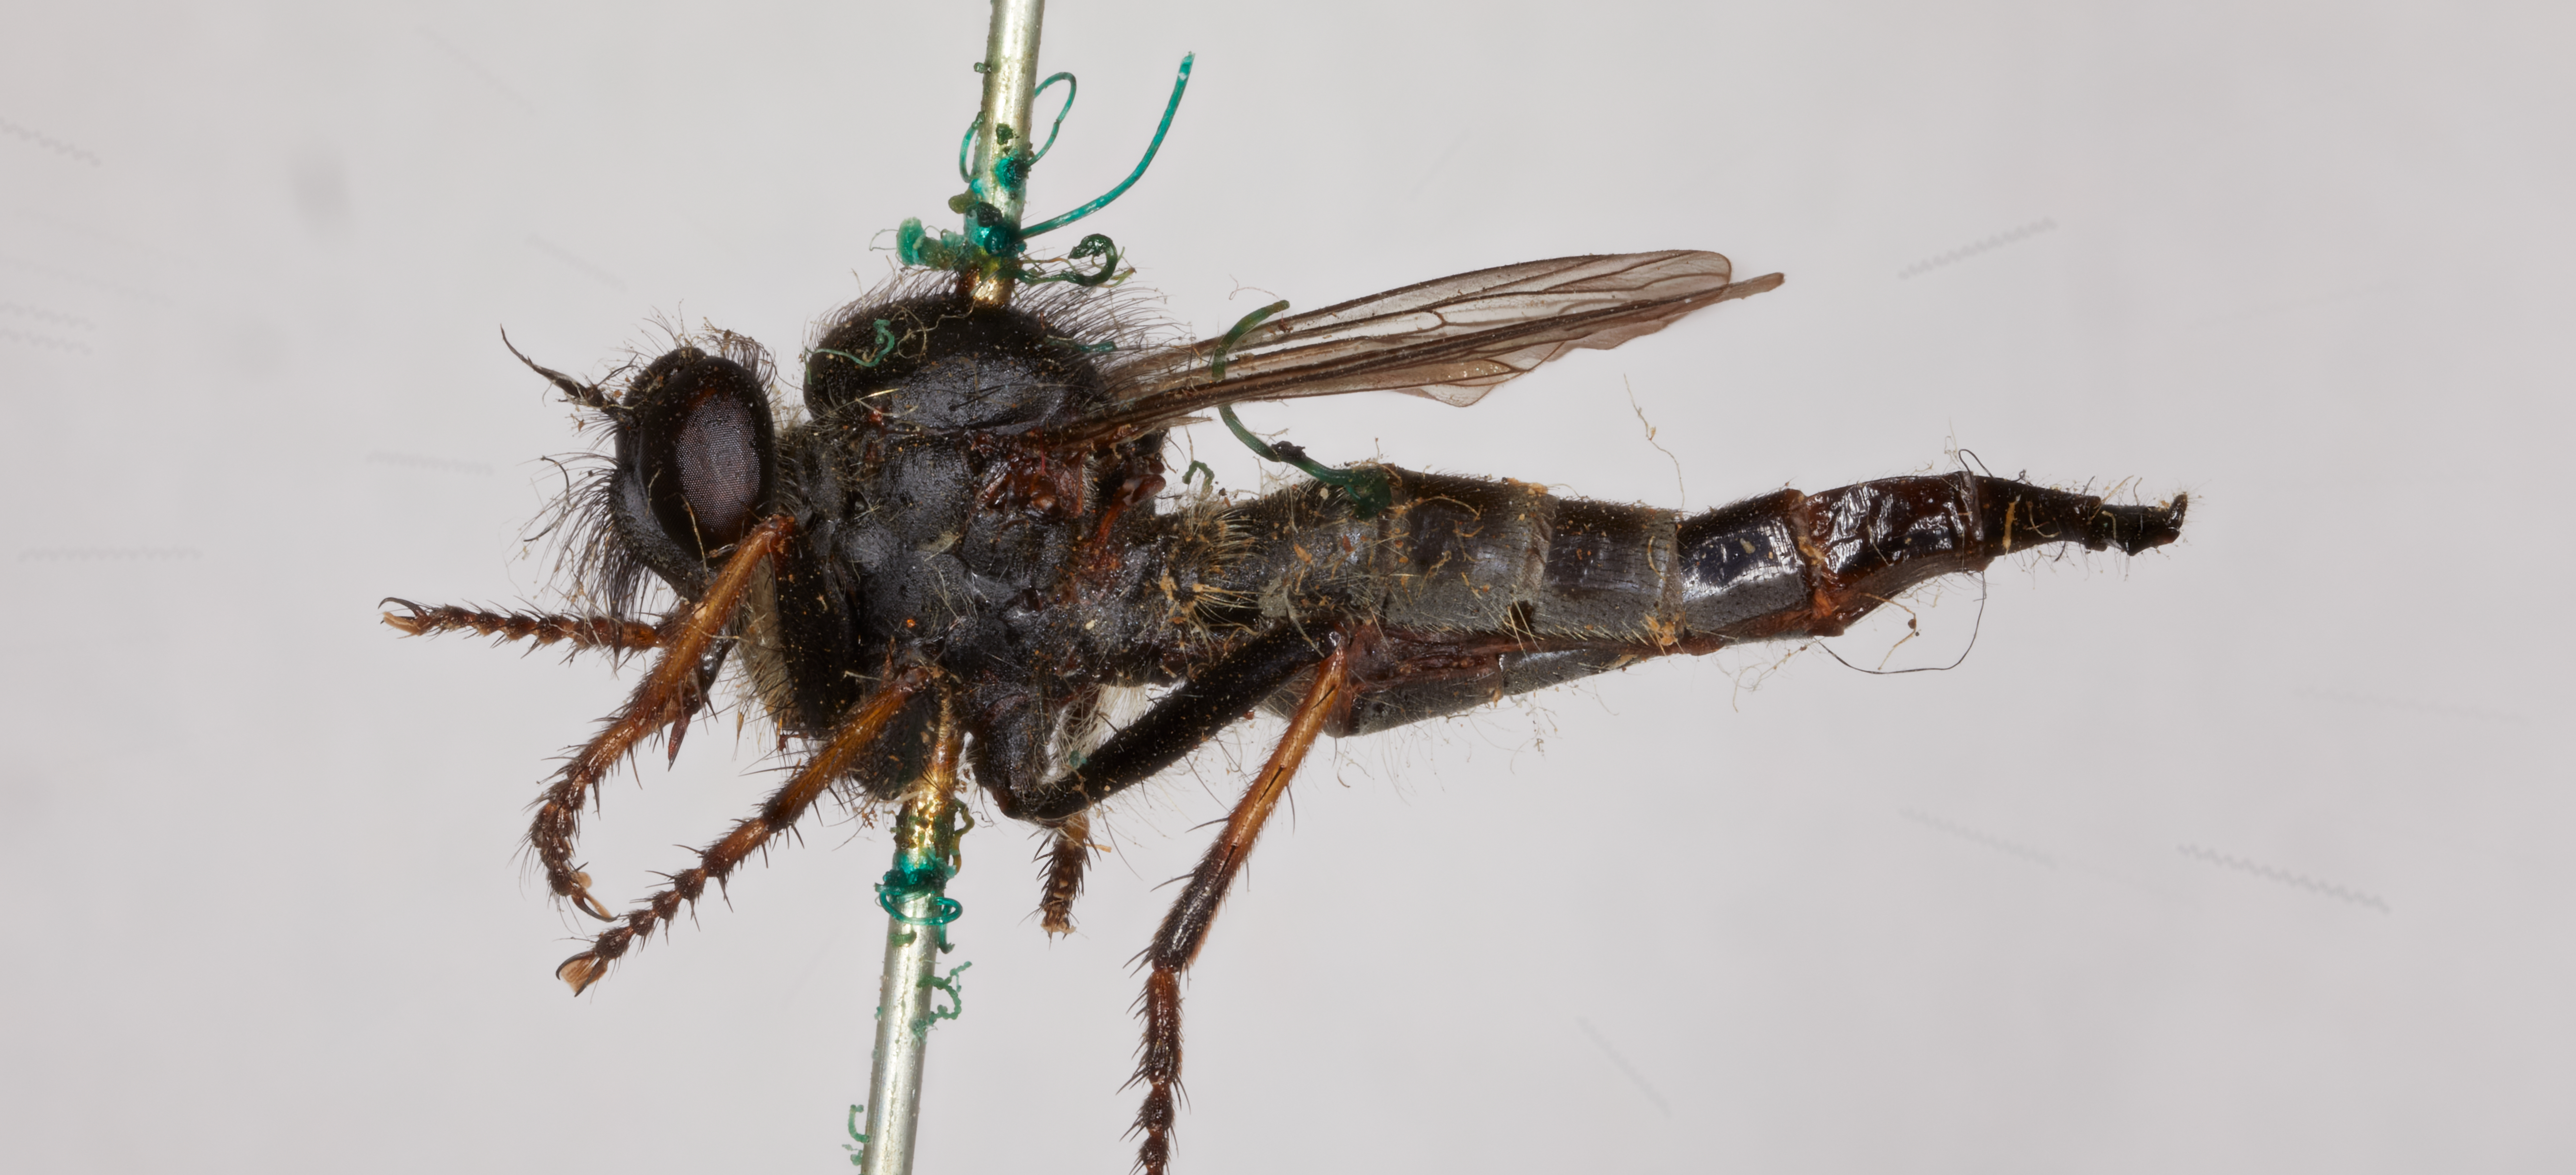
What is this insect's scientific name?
Asilus brevicomus
